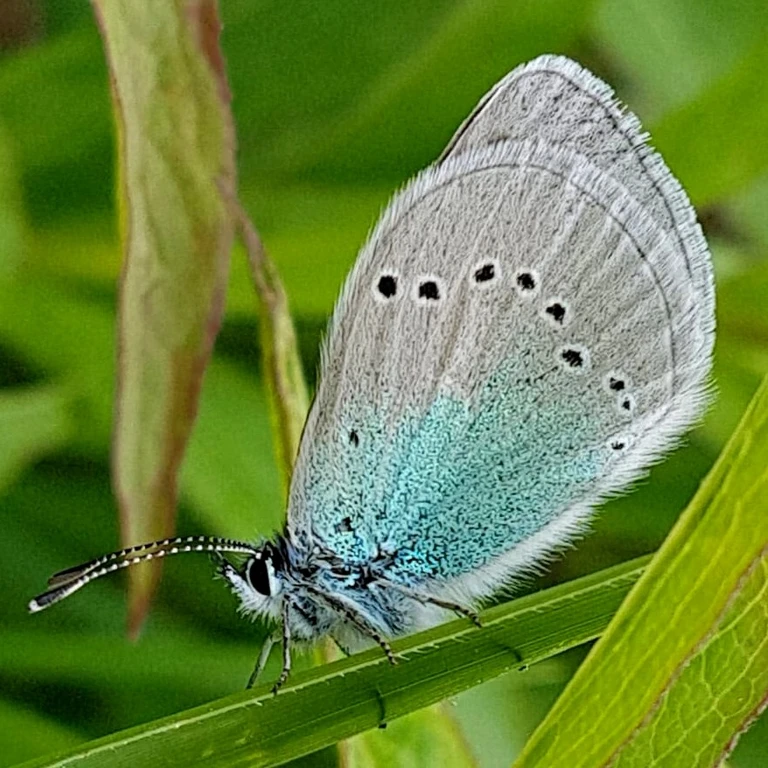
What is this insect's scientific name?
Glaucopsyche alexis
